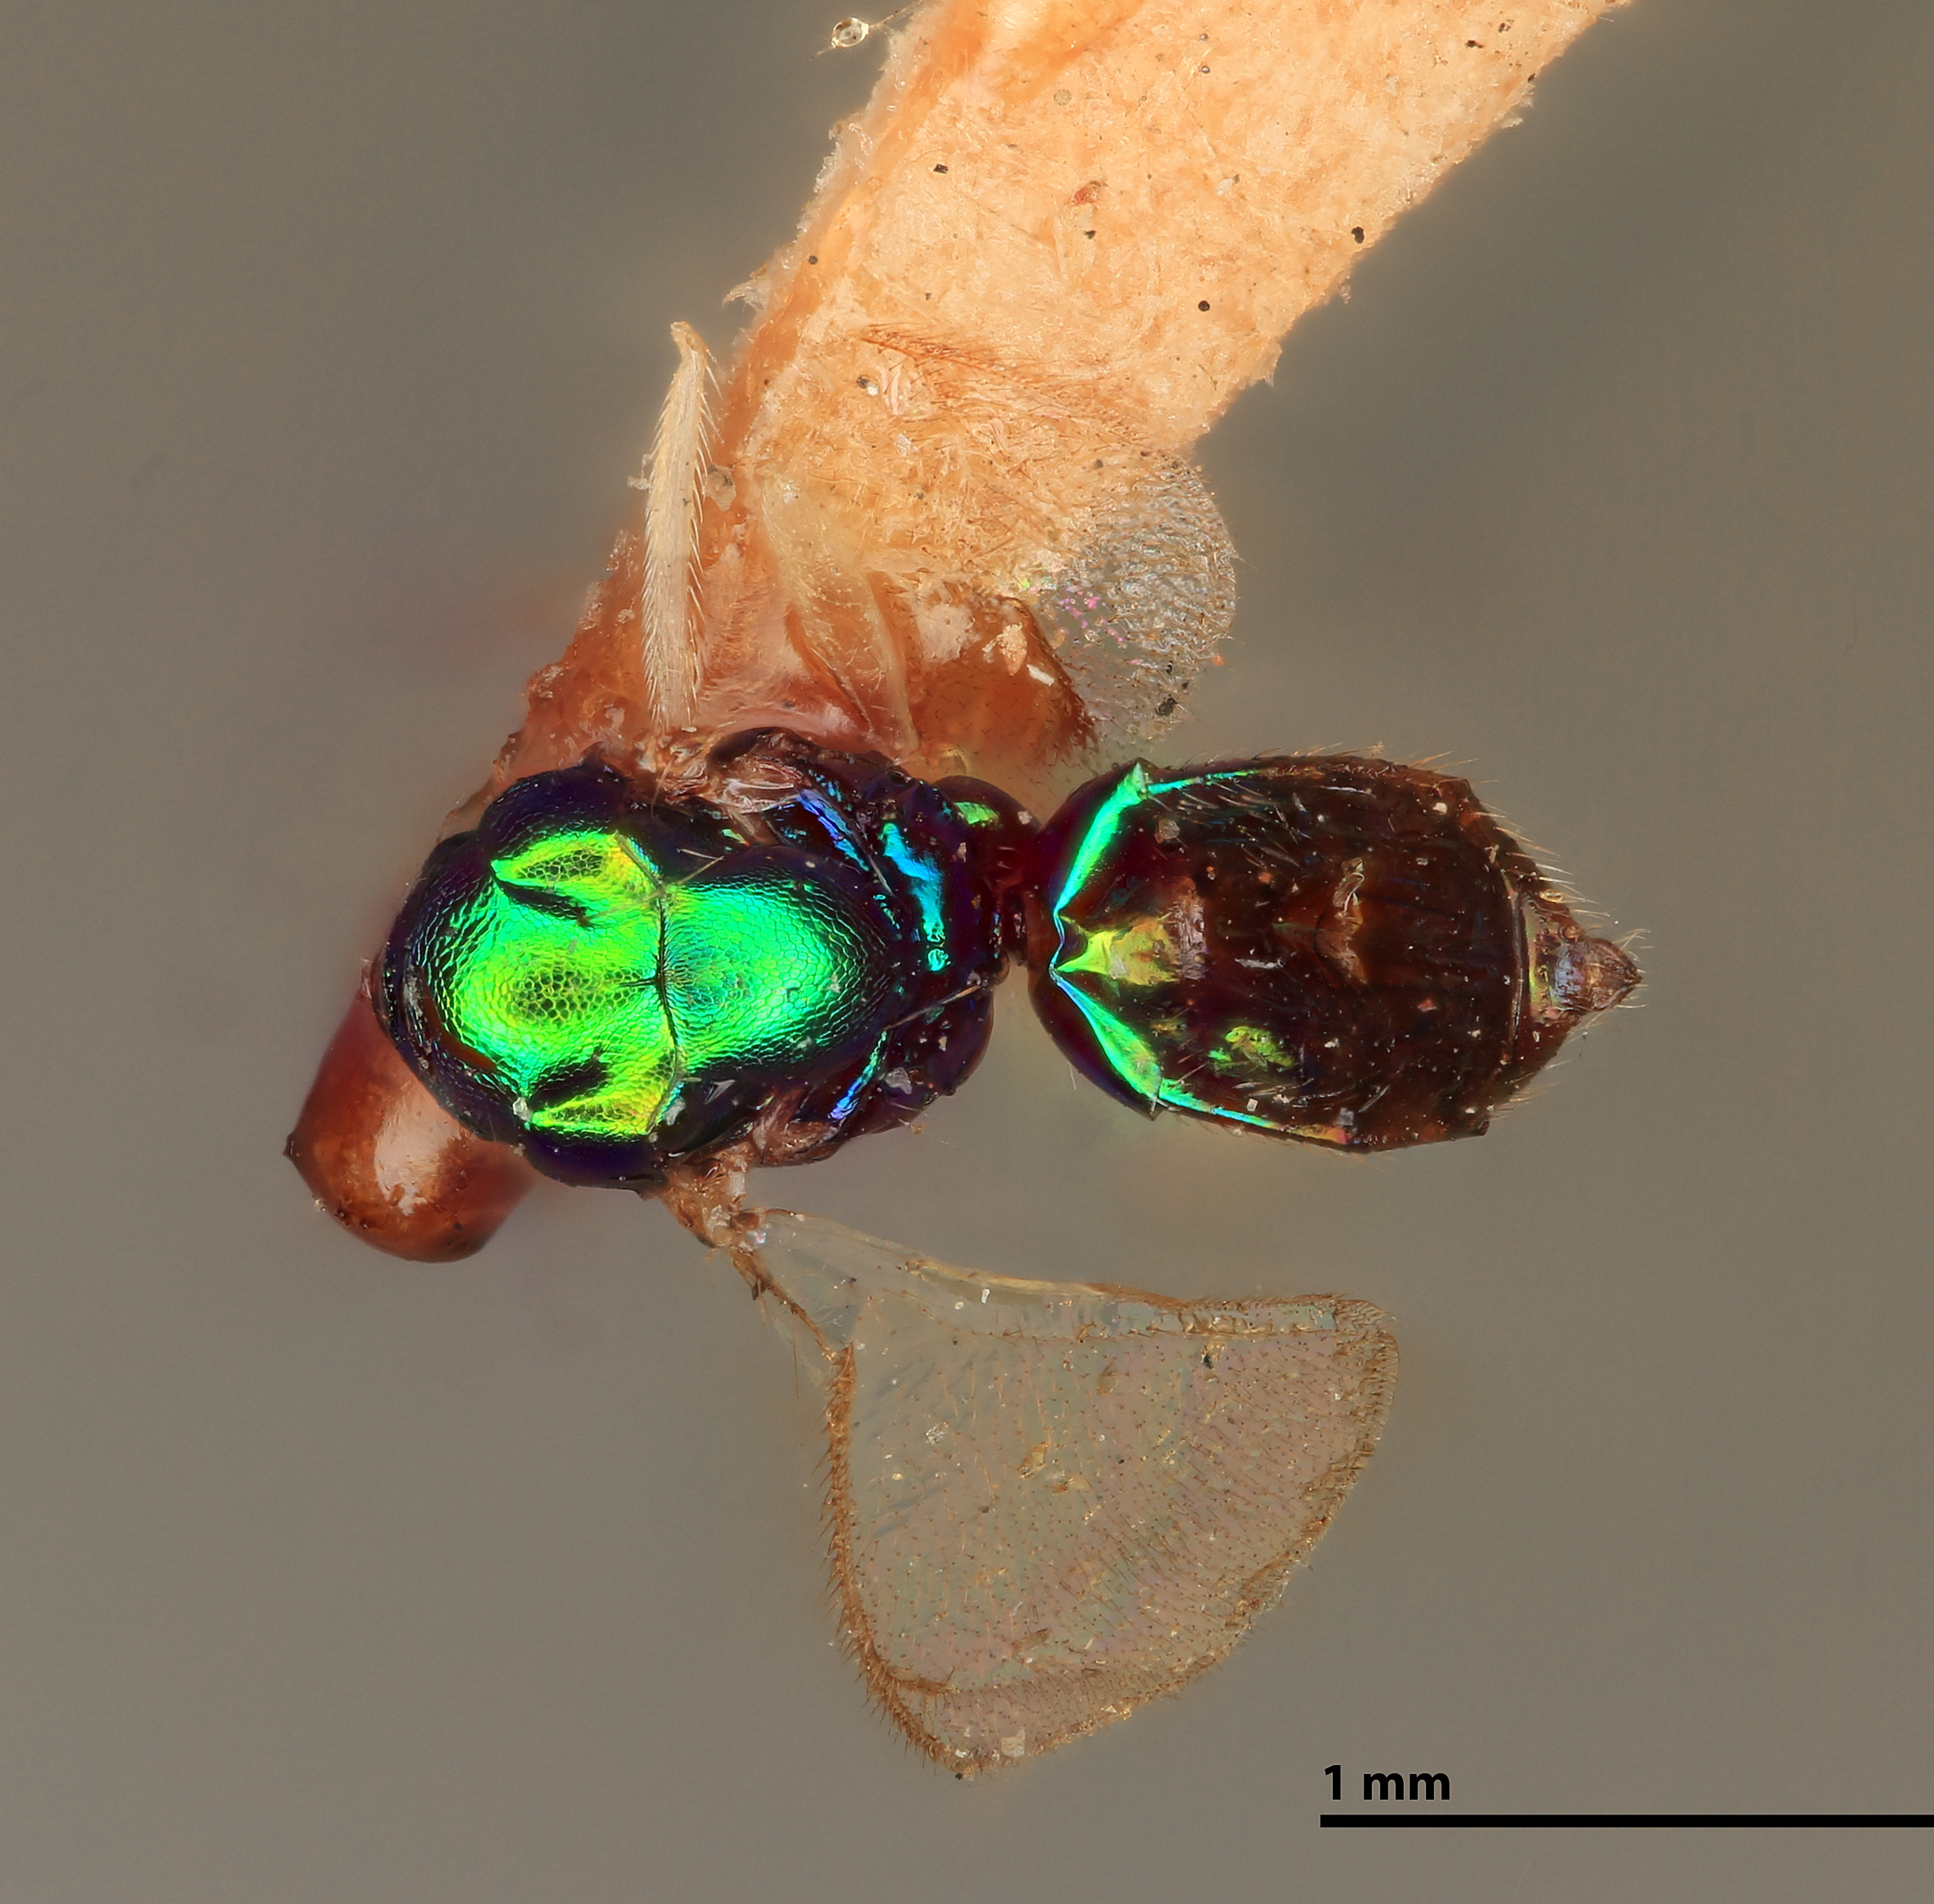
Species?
Rhicnopeltoidea amsterdamensis
